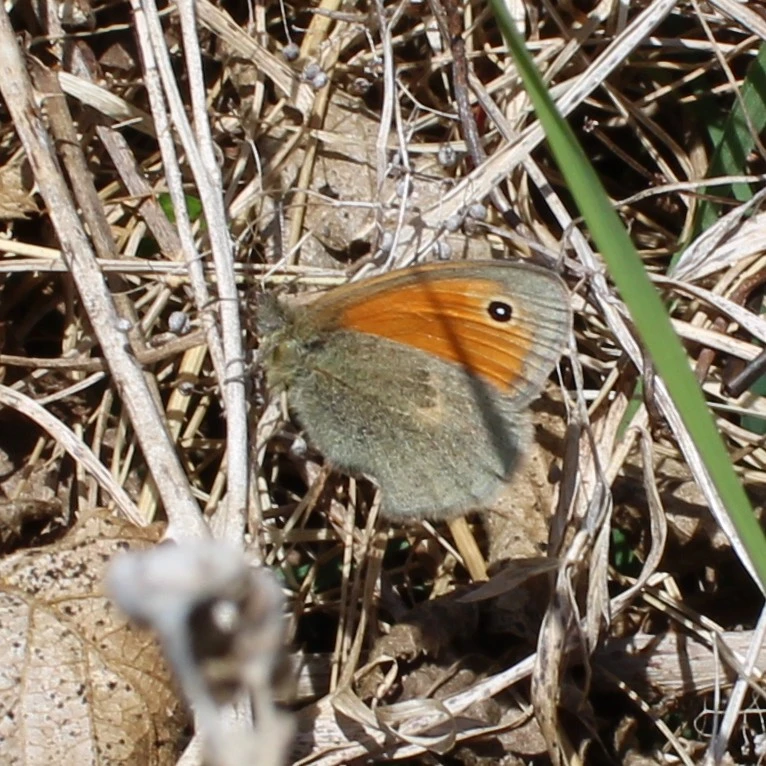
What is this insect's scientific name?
Coenonympha pamphilus
